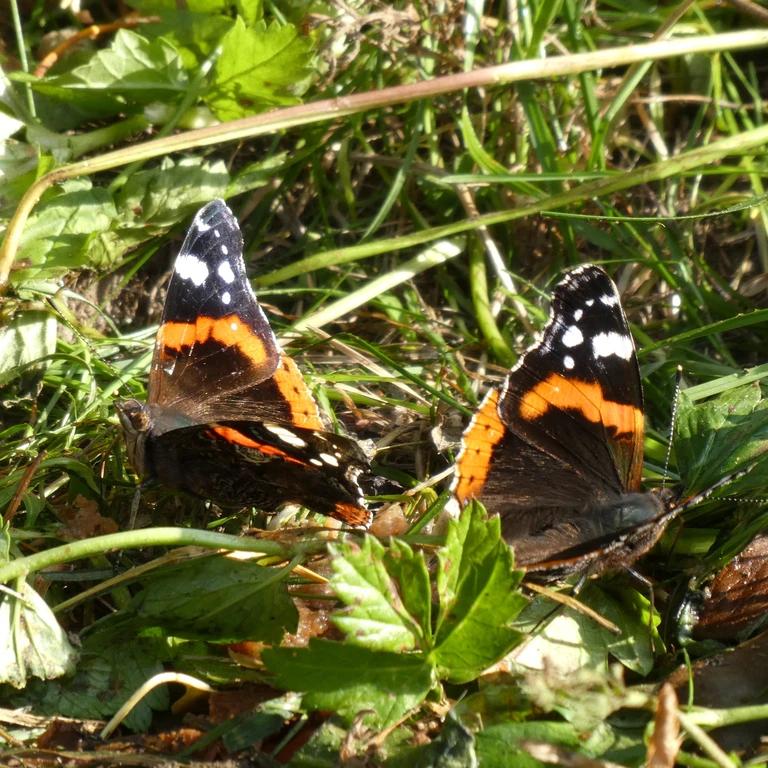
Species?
Vanessa atalanta
